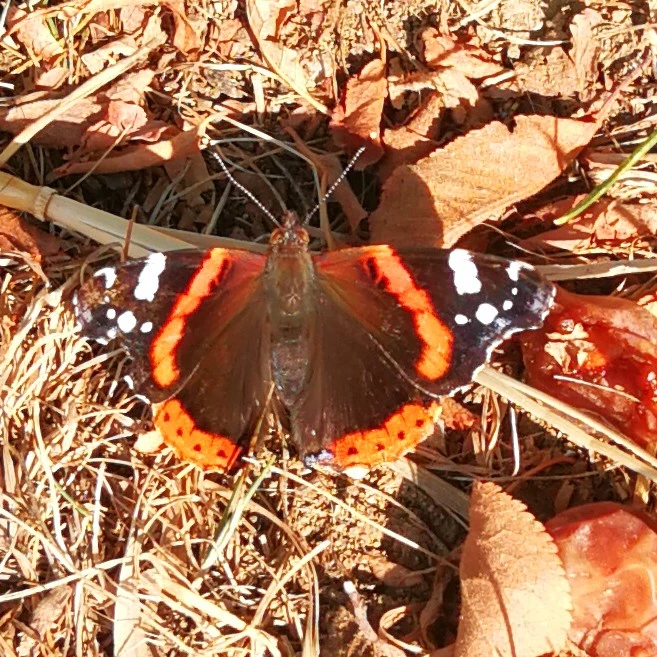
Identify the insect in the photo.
Vanessa atalanta
